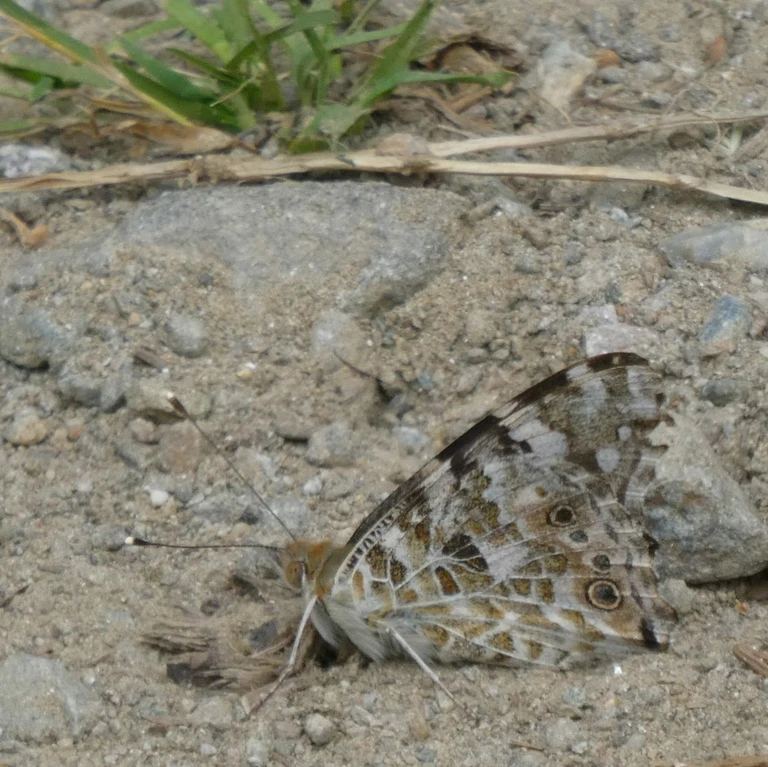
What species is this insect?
Vanessa cardui
